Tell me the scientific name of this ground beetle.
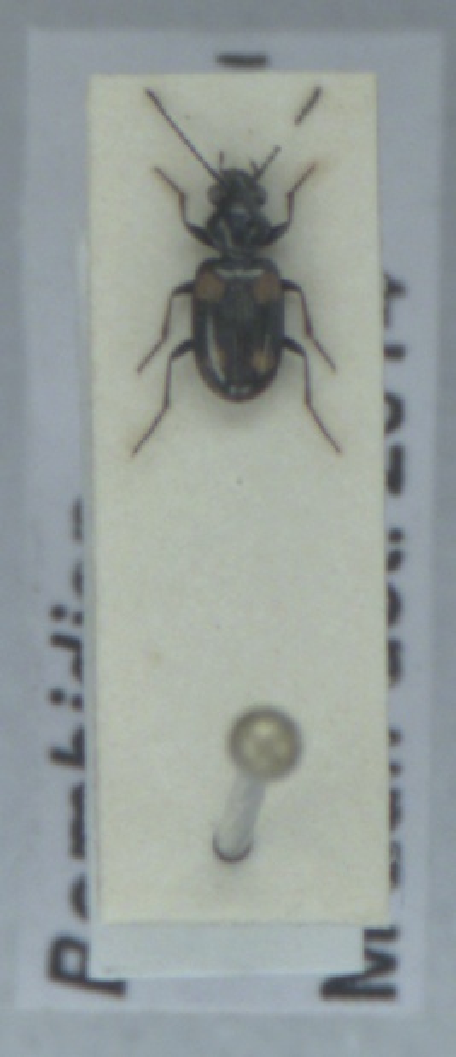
Bembidion quadripustulatum
